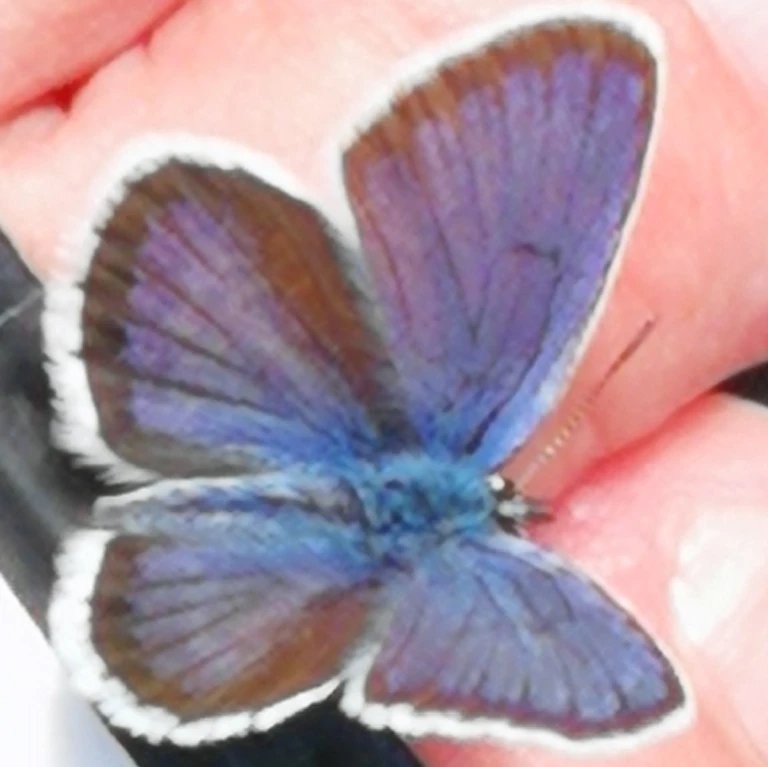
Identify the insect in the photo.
Plebejus argus
